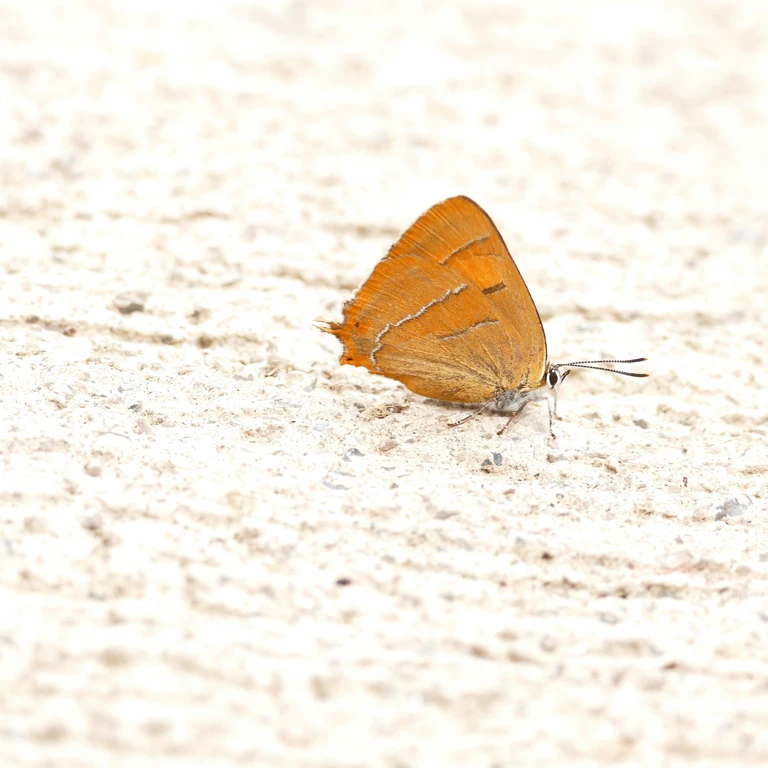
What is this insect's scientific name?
Thecla betulae
